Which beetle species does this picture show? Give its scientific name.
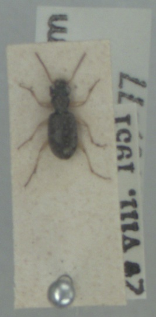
Asaphidion curtum
